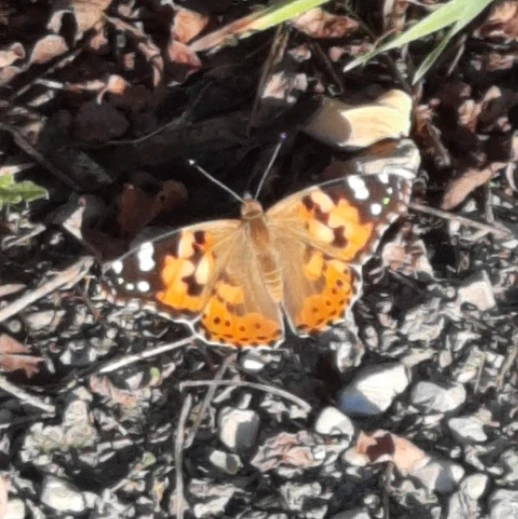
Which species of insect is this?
Vanessa cardui
